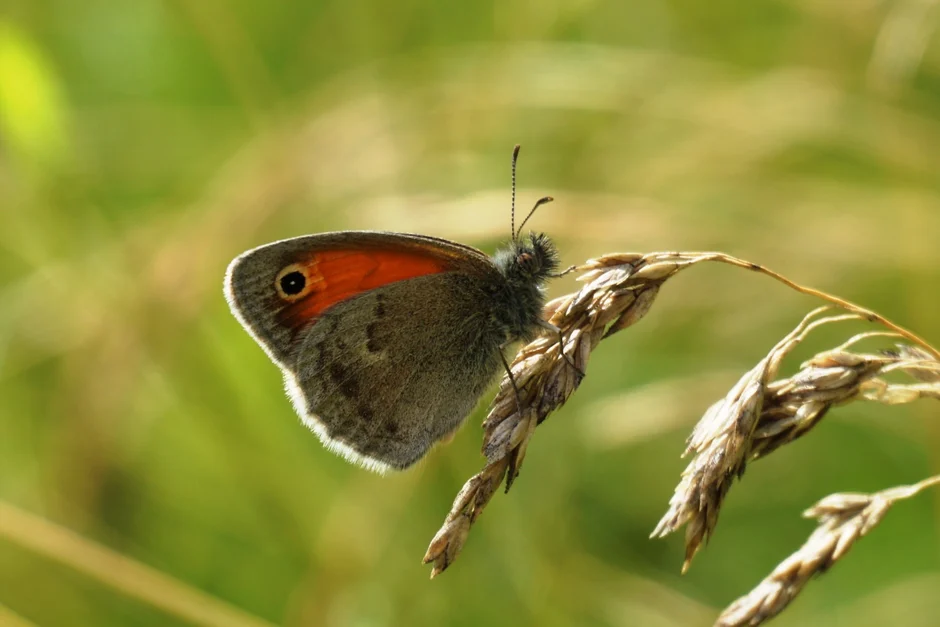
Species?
Coenonympha pamphilus
